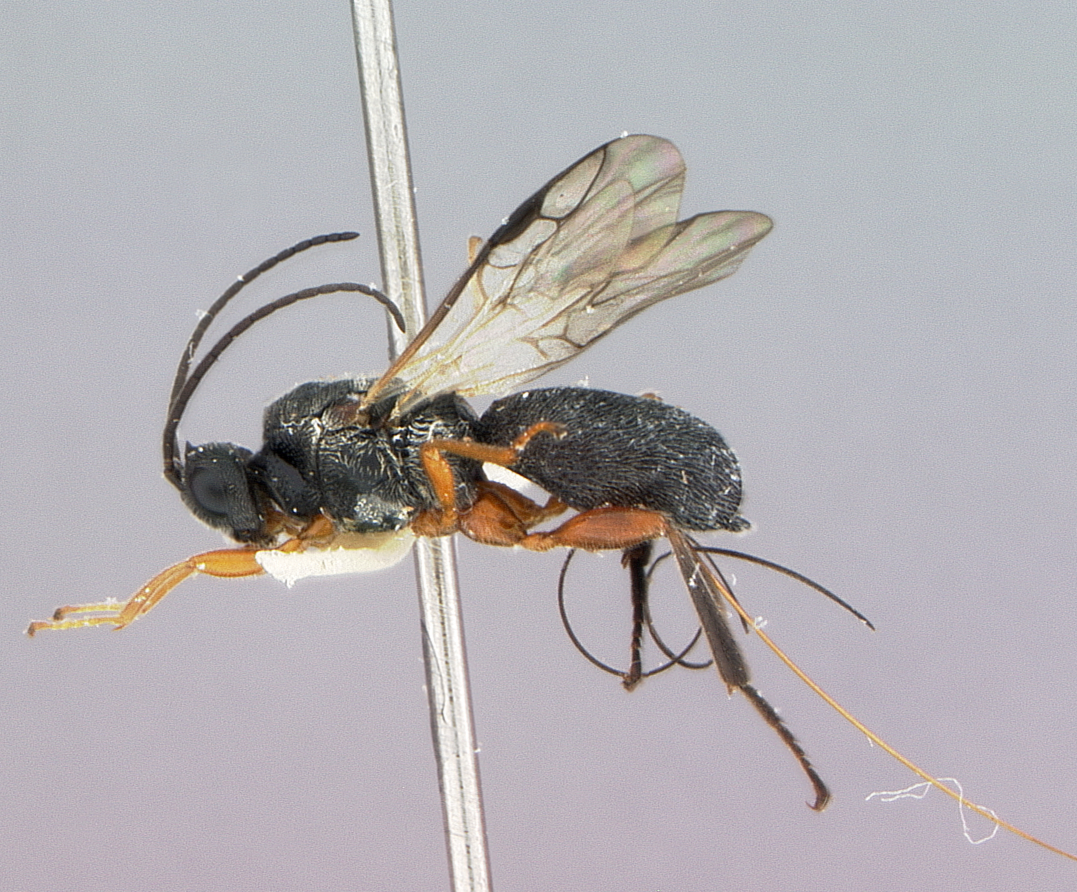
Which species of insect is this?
Urosigalphus curculionis
